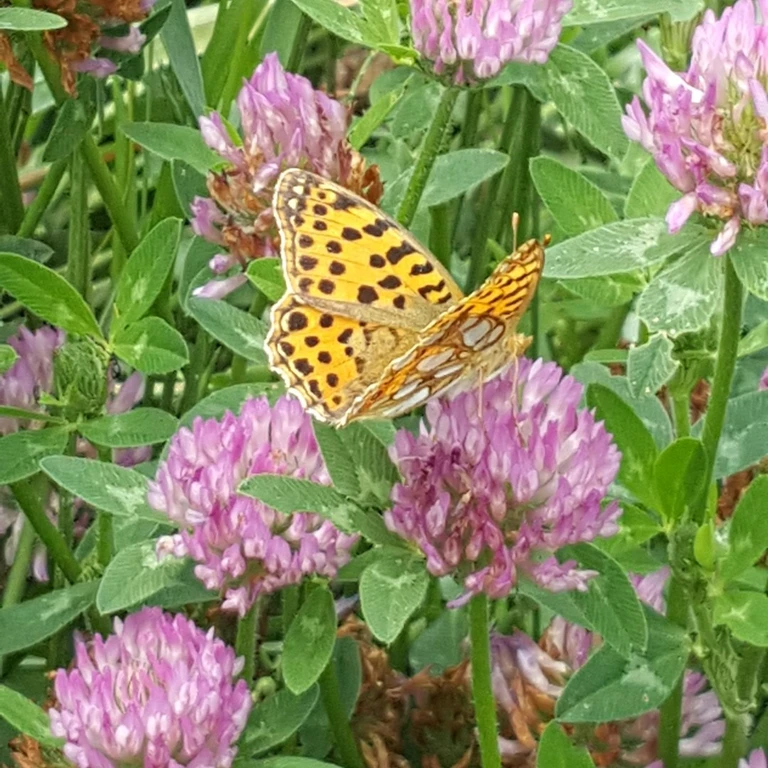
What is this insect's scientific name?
Issoria lathonia
